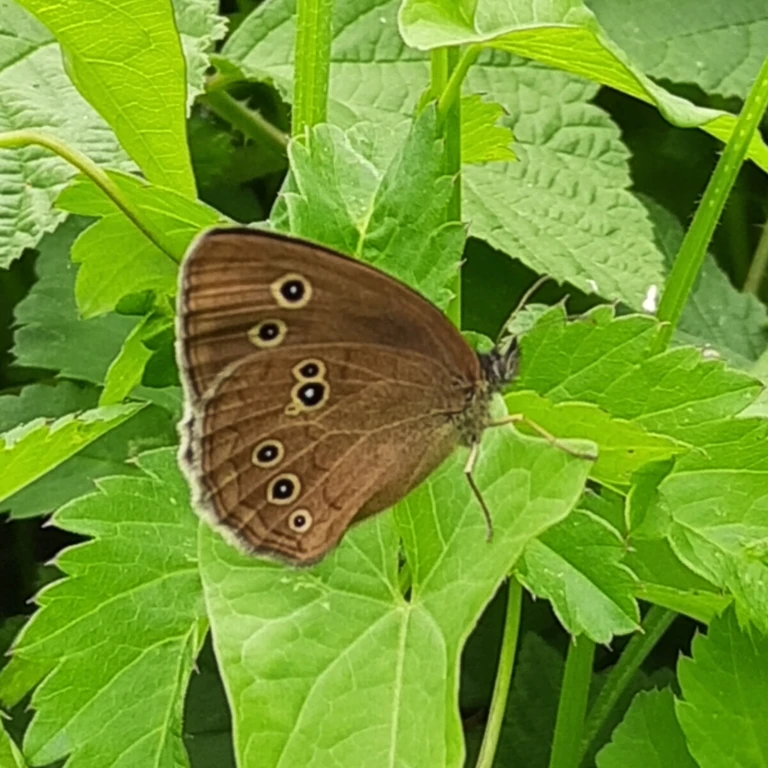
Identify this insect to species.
Aphantopus hyperantus
